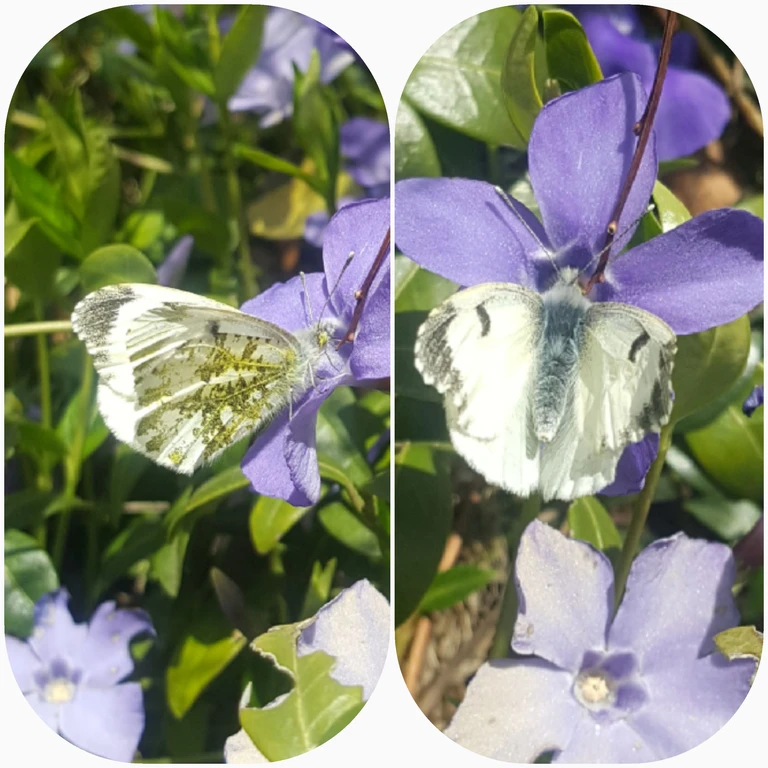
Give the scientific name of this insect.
Anthocharis cardamines
